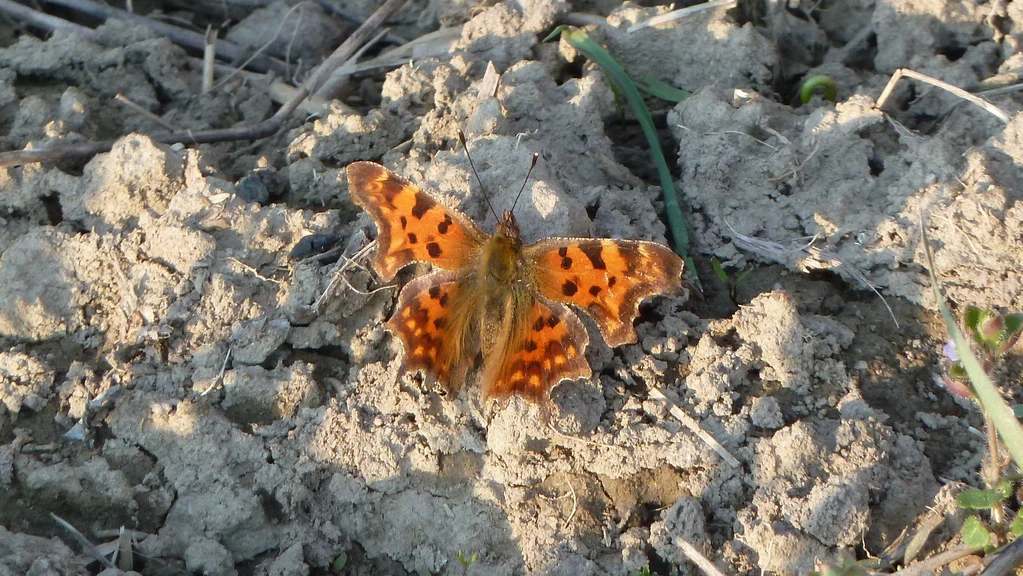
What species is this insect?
Polygonia c-album
